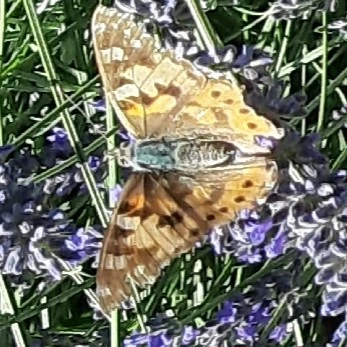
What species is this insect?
Vanessa cardui
